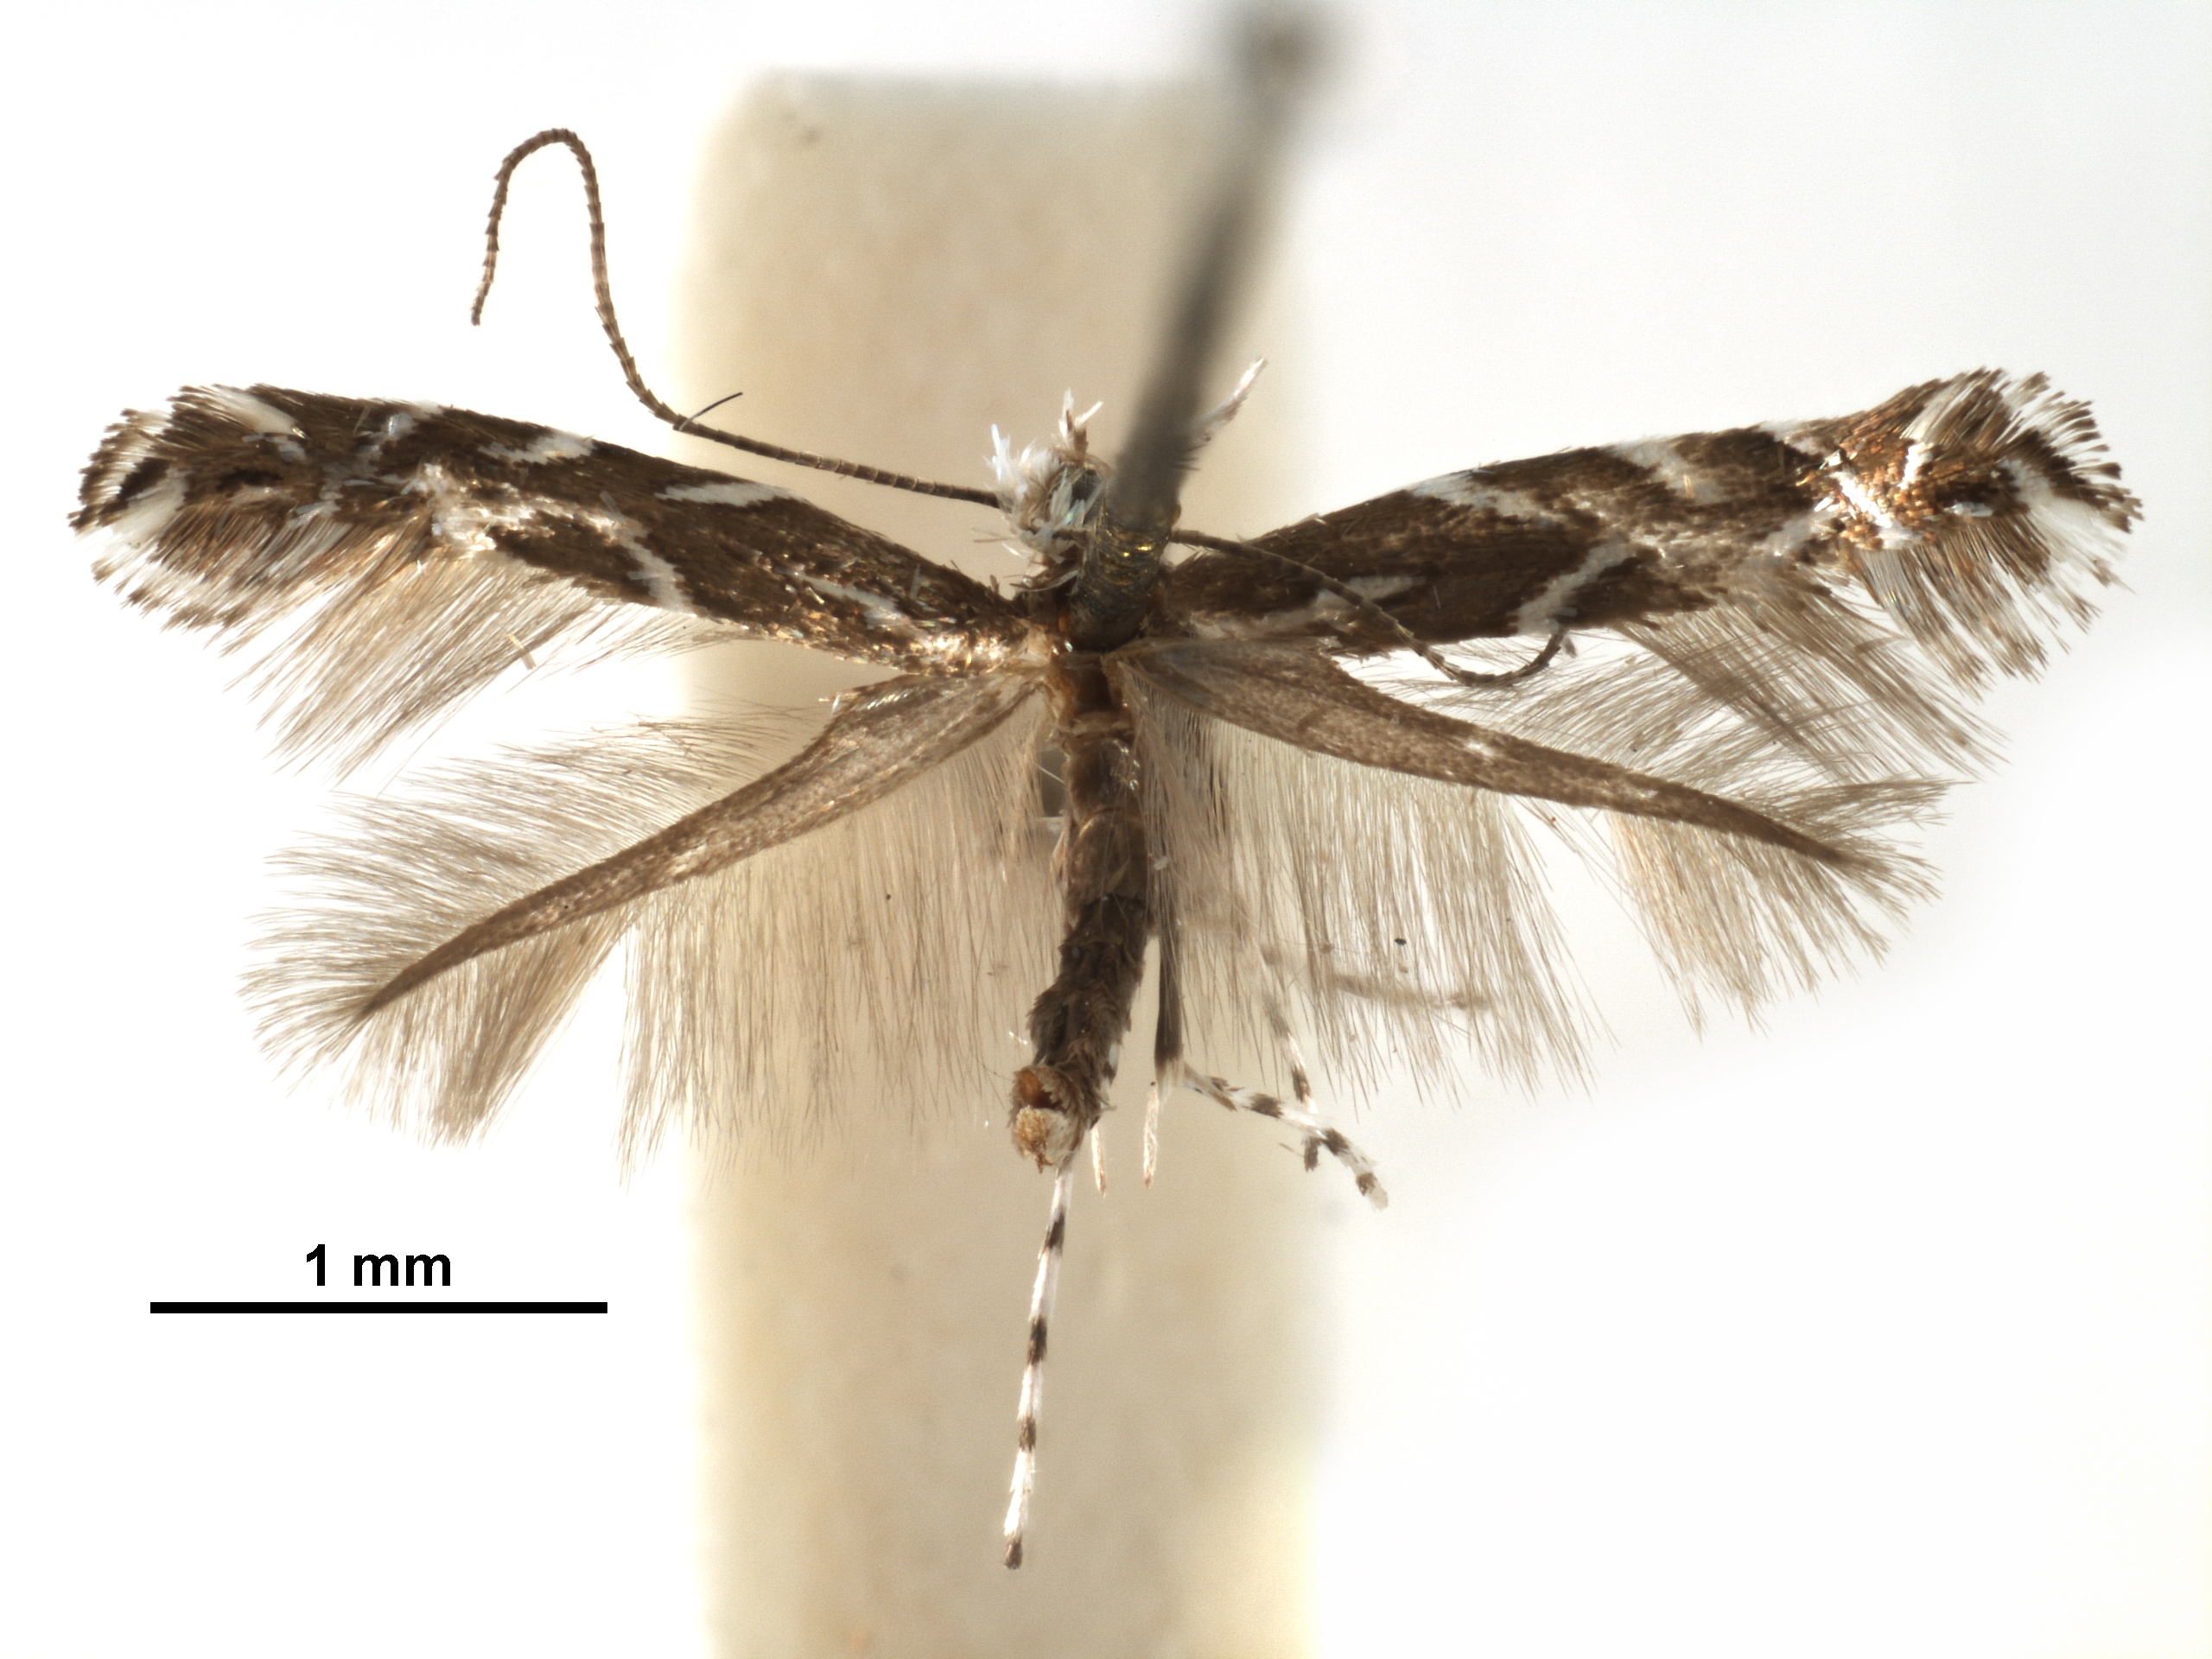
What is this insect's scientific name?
Caloptilia perisphena
